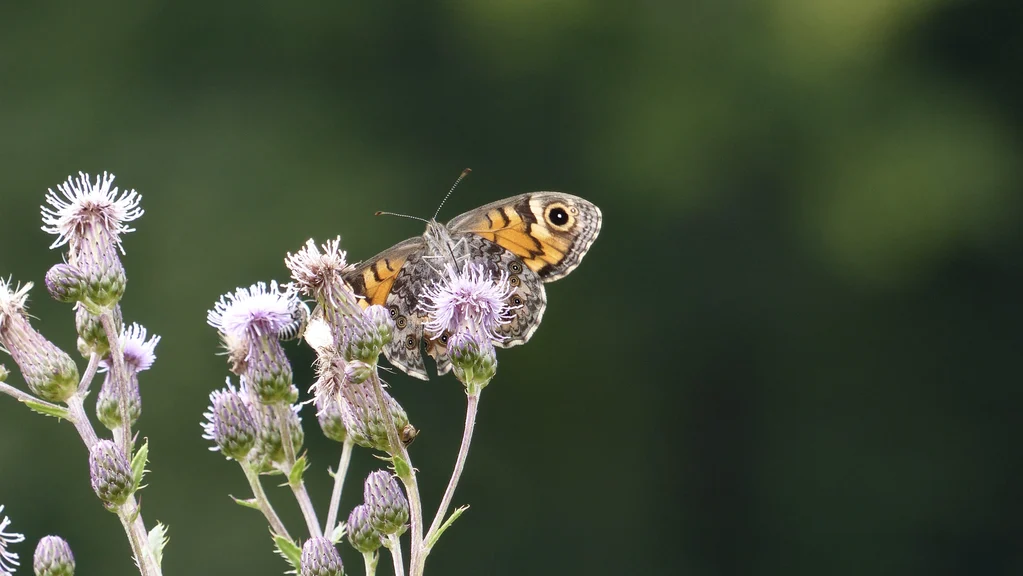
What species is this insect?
Lasiommata megera (also Pararge megera)
